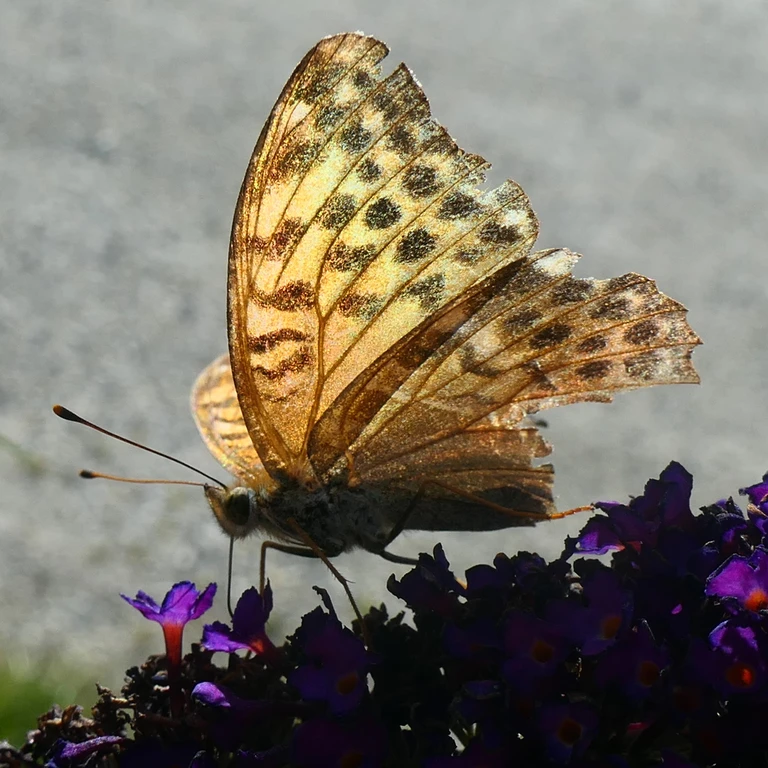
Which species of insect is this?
Argynnis paphia
